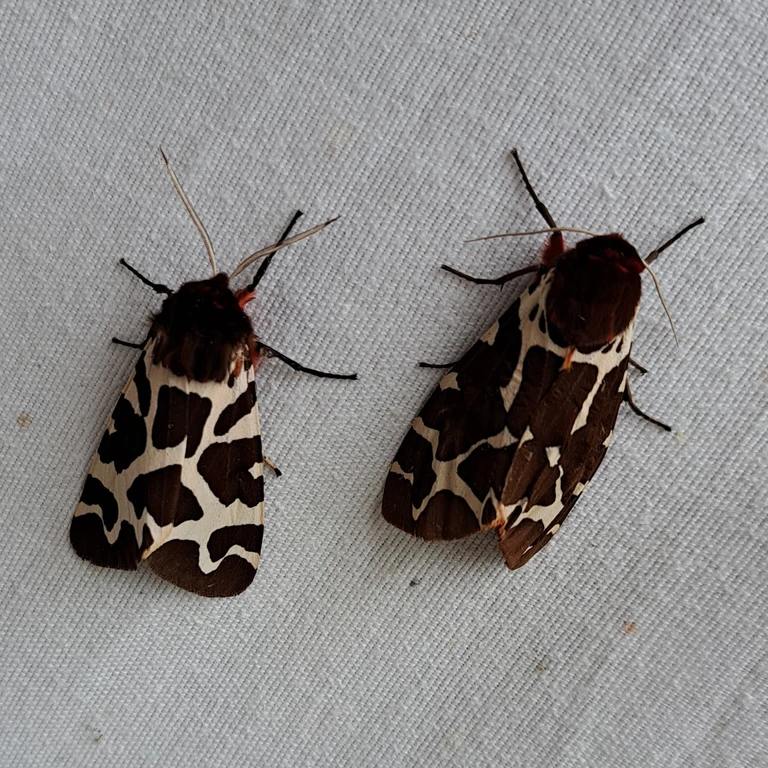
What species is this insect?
Arctia caja
